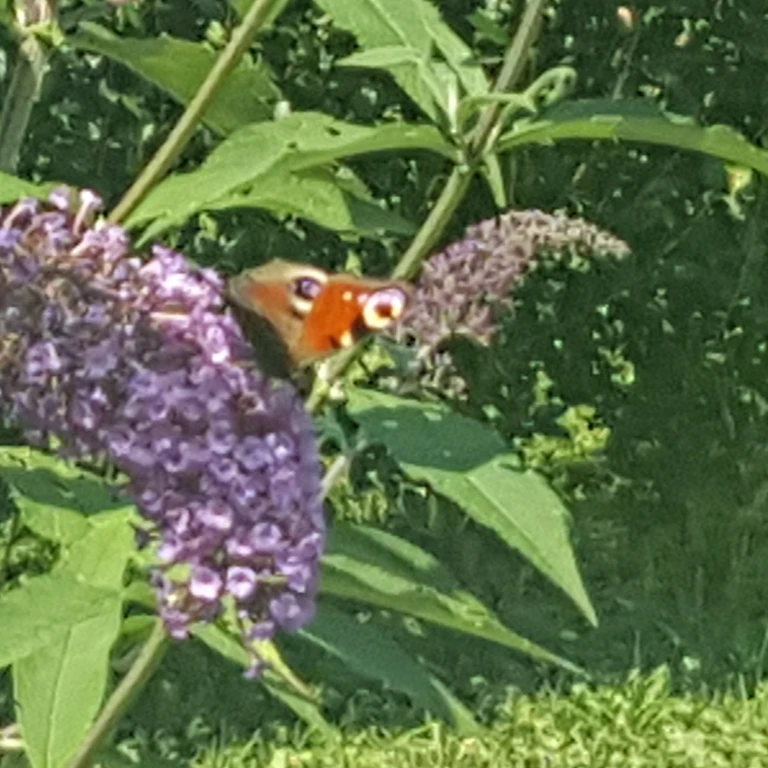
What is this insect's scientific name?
Aglais io
